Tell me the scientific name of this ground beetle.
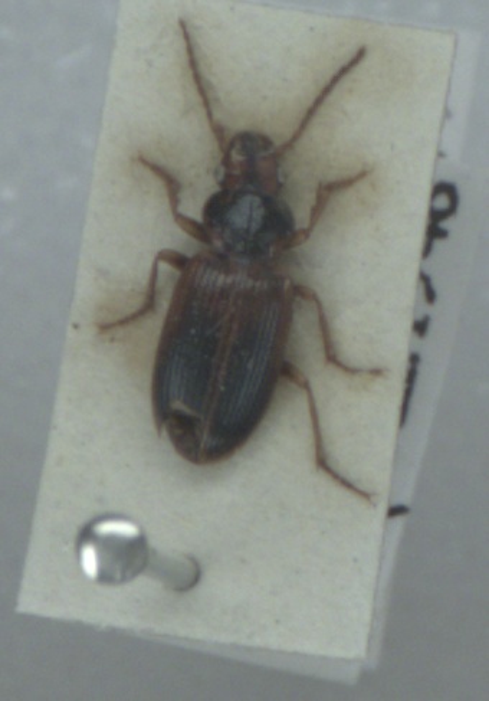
Dicheirotrichus gustavii
